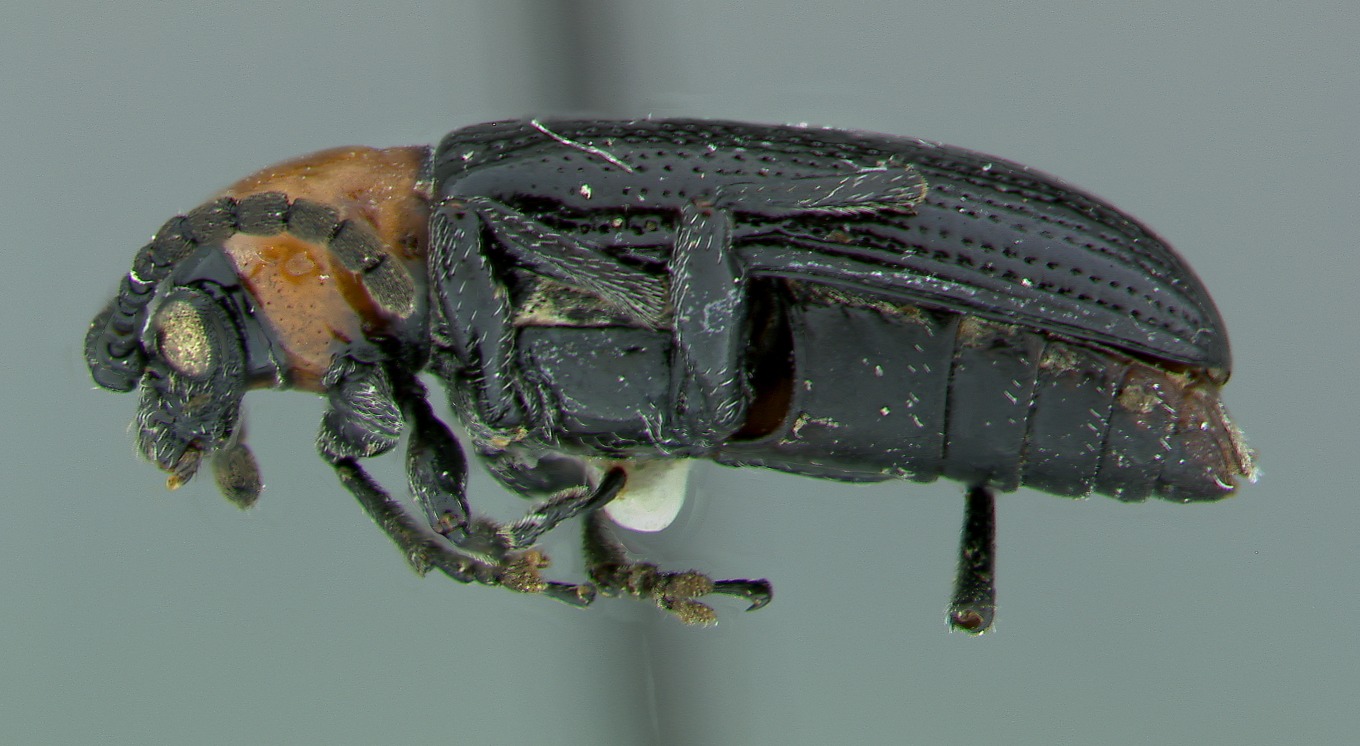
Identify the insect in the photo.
Oulema laticollis
